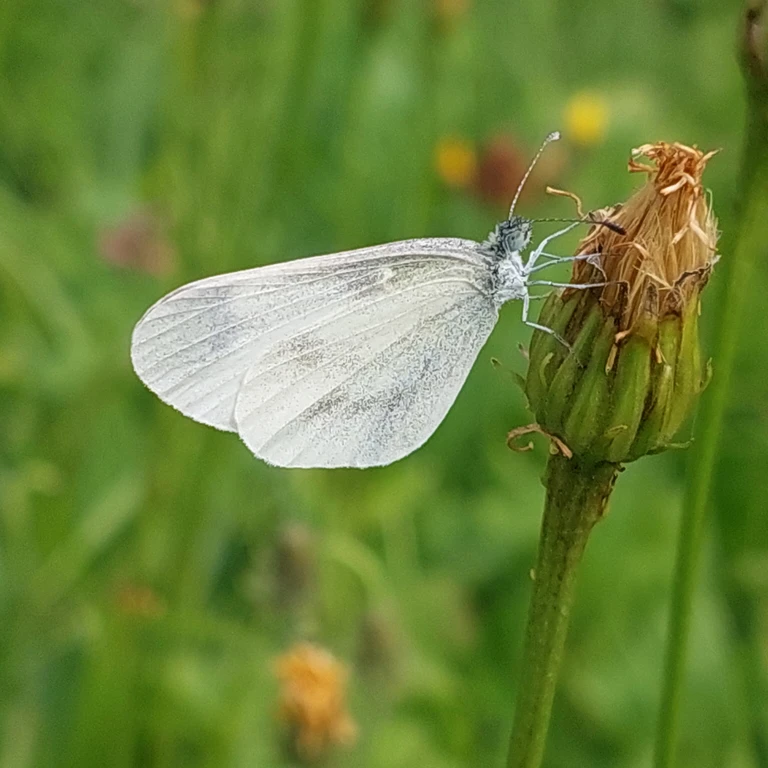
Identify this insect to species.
Leptidea sinapis/juvernica
